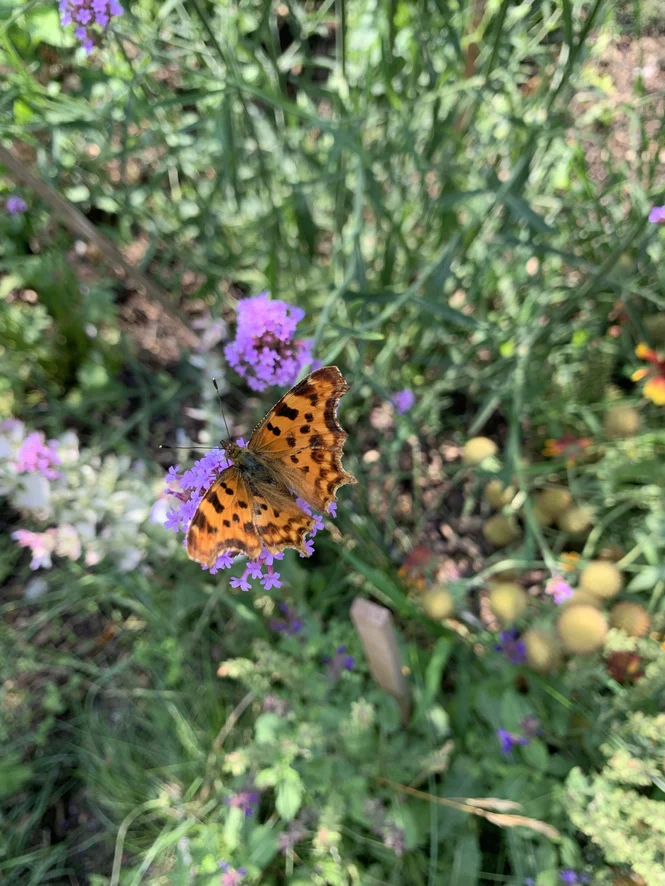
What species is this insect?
Polygonia c-album
